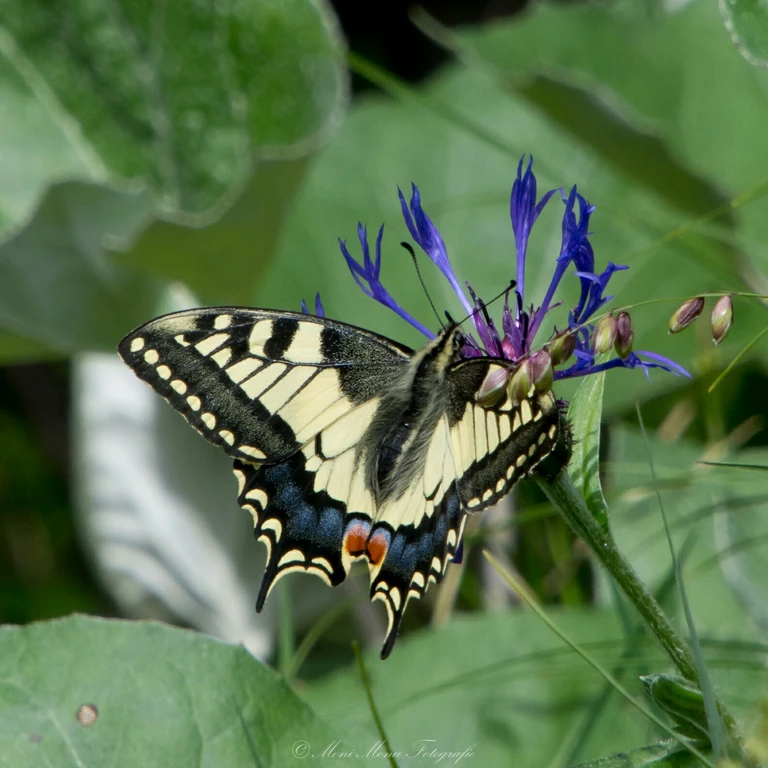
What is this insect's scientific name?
Papilio machaon
